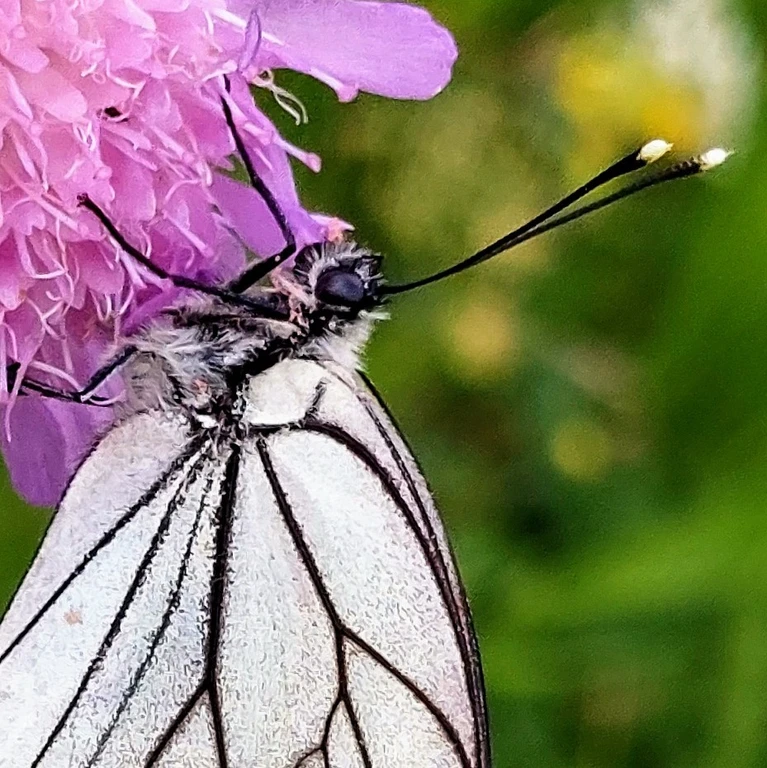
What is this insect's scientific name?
Aporia crataegi
